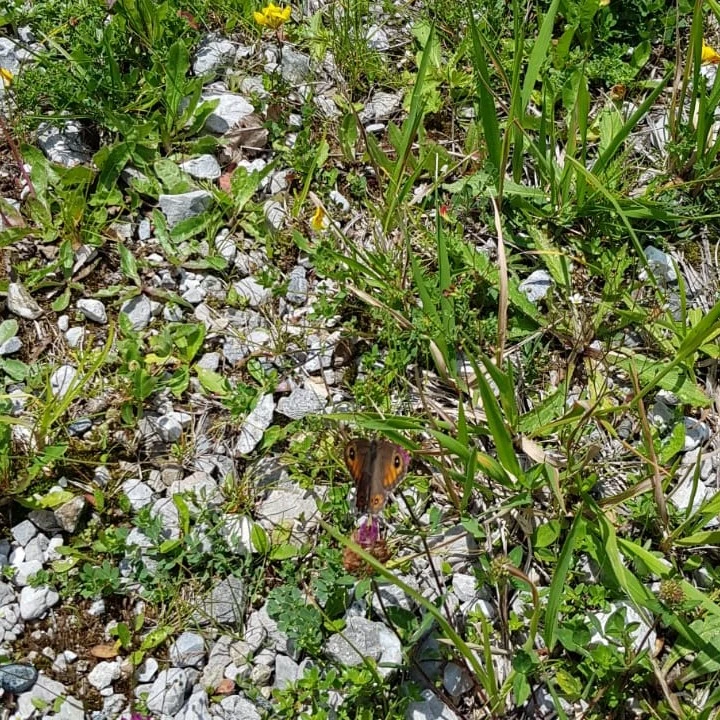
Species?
Lasiommata maera (also Pararge maera)
